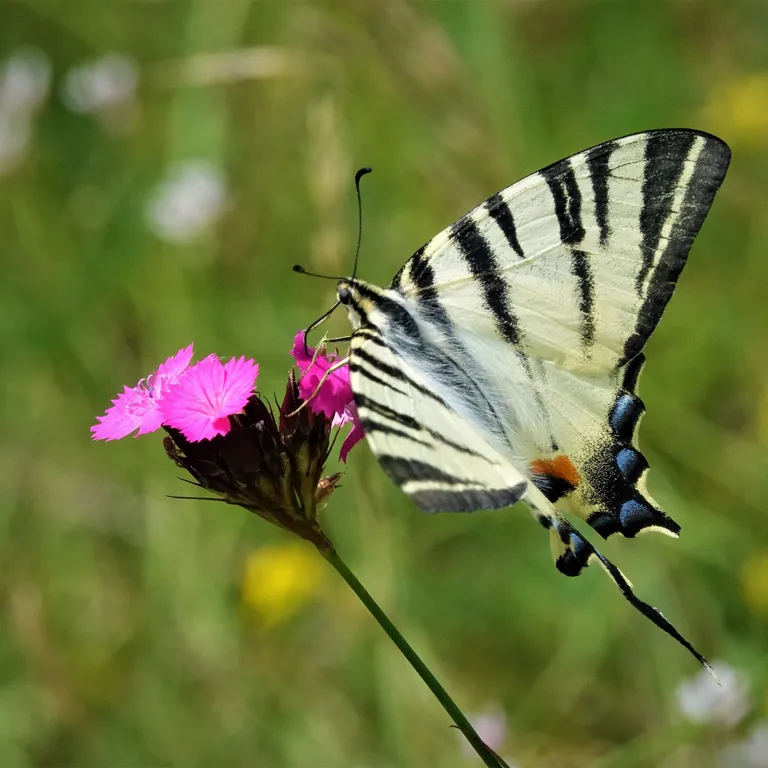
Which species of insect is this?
Iphiclides podalirius
